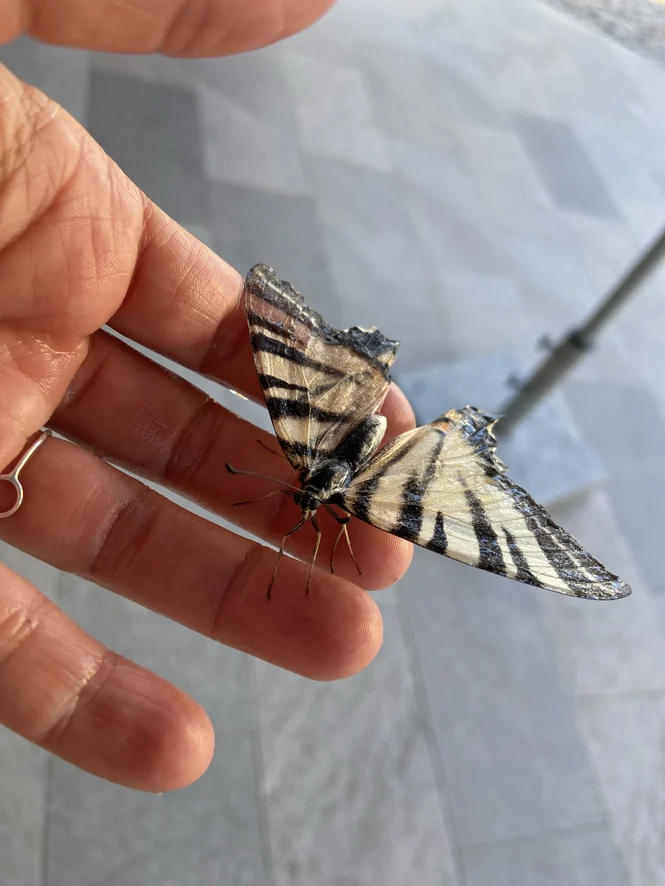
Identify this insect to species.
Iphiclides podalirius
